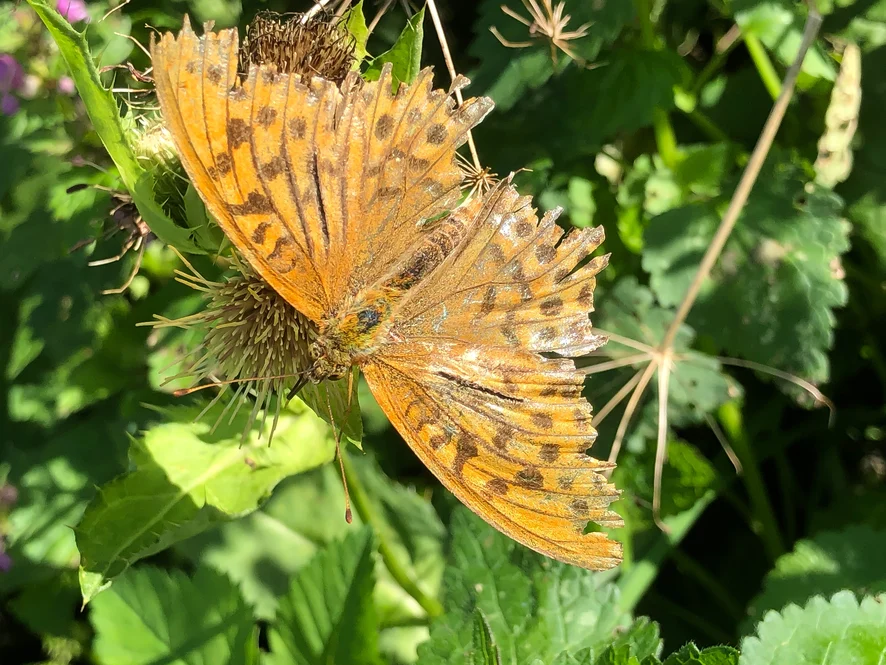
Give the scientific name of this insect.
Argynnis paphia
